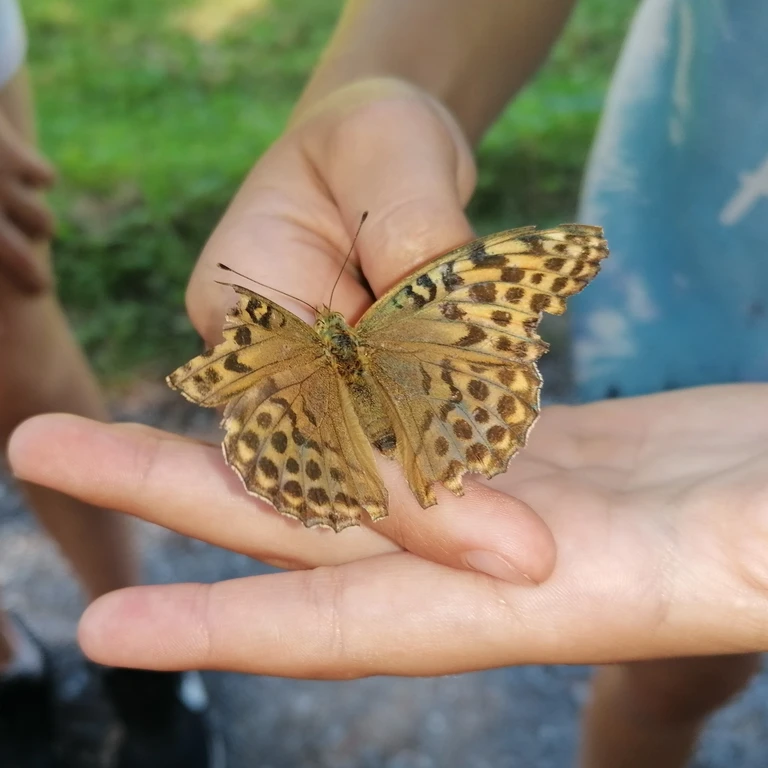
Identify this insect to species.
Argynnis paphia
